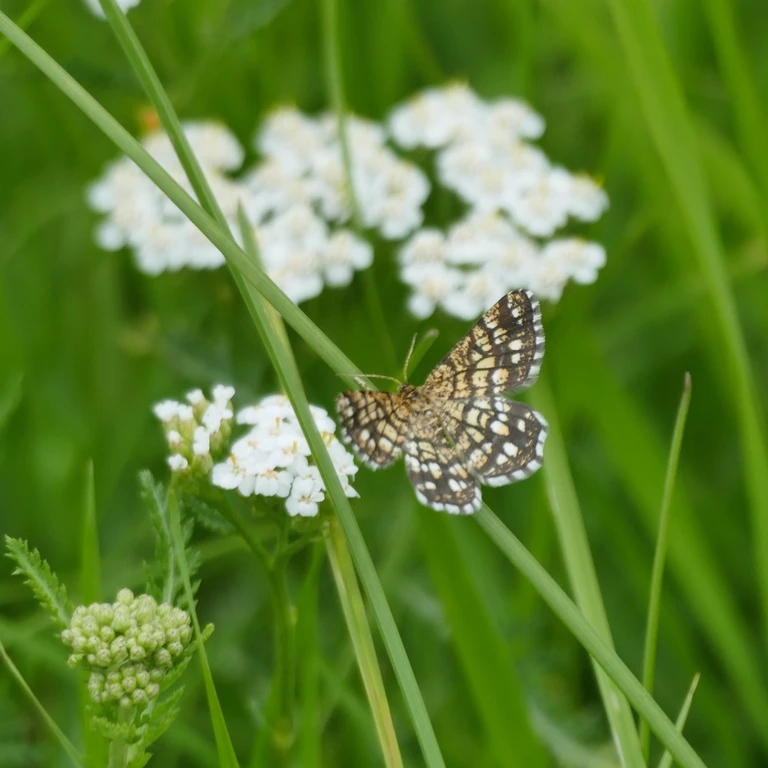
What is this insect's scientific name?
Chiasmia clathrata
